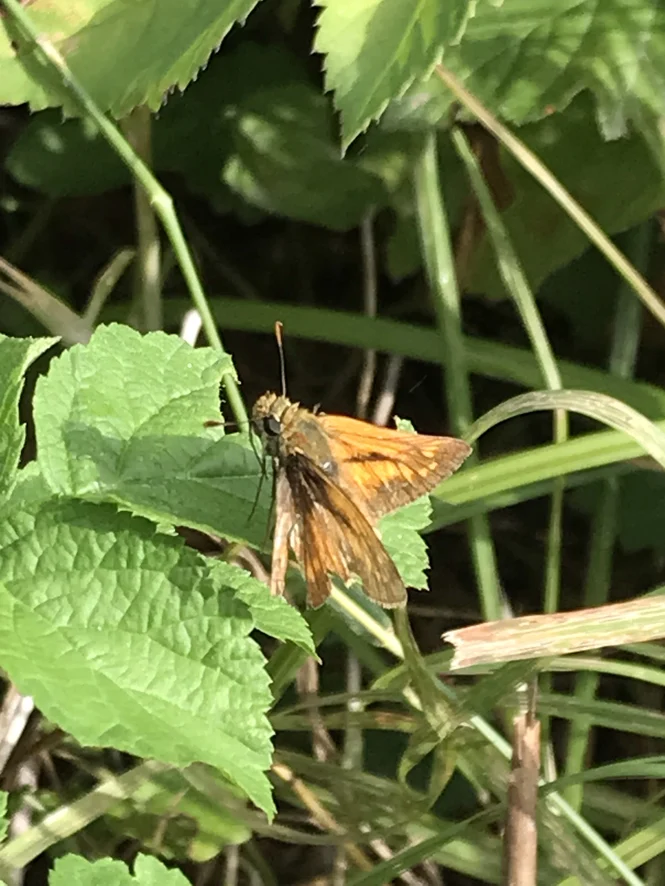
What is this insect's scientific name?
Ochlodes sylvanus (also Ochlodes venata)
